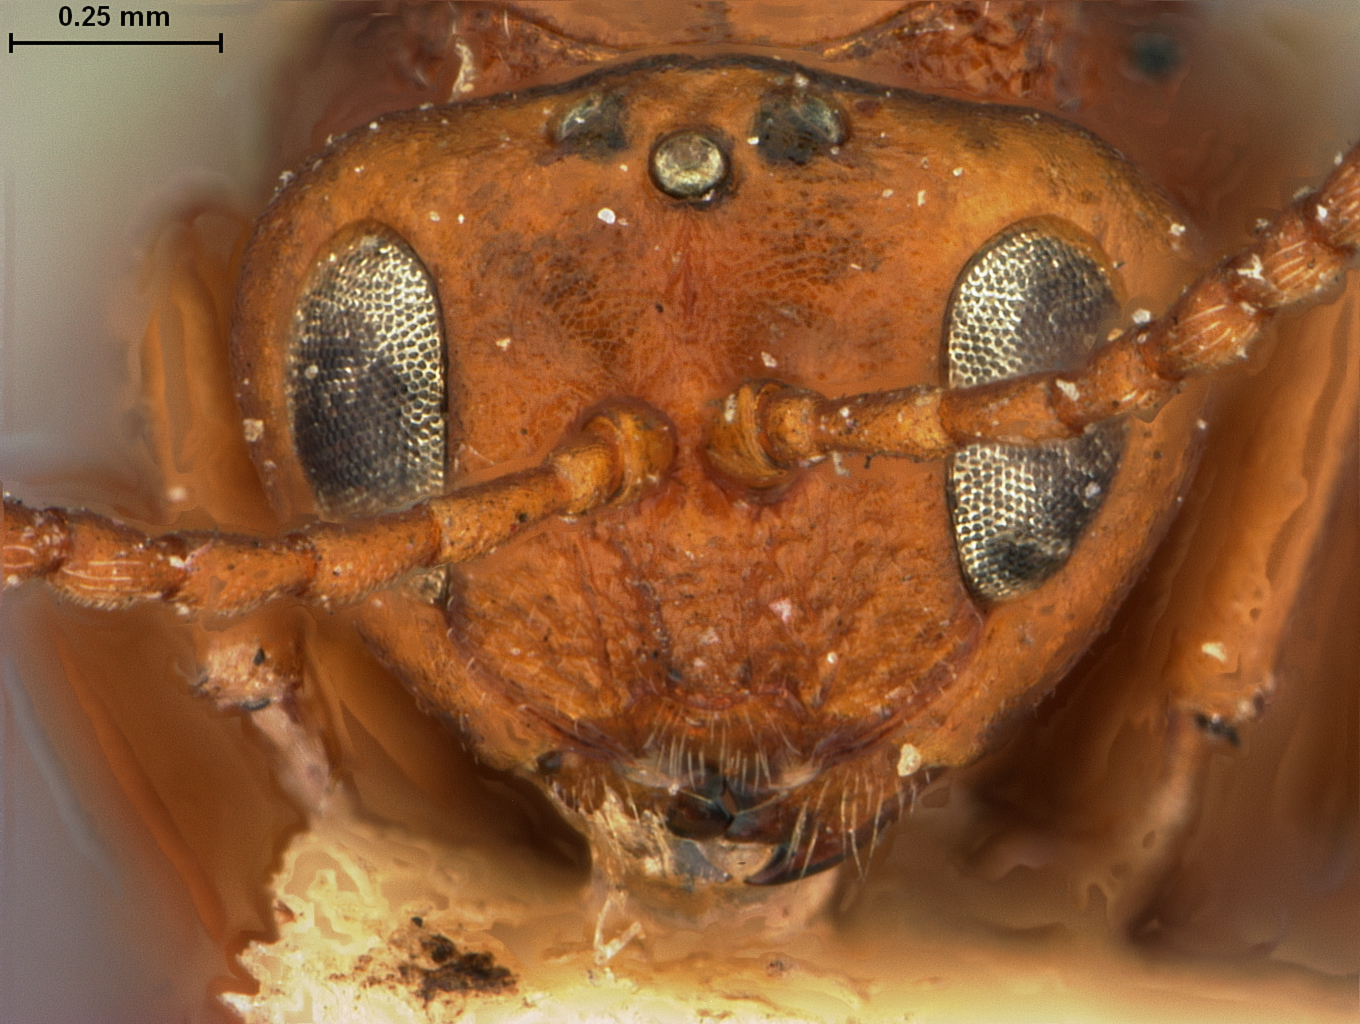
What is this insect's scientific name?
Callirhytis fructicola
